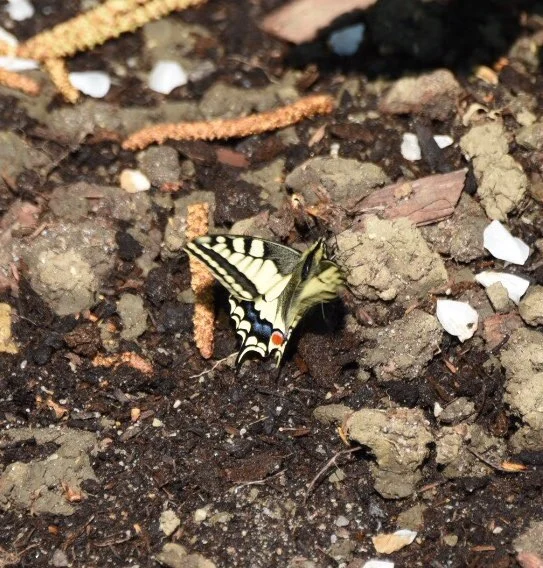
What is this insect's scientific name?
Papilio machaon
